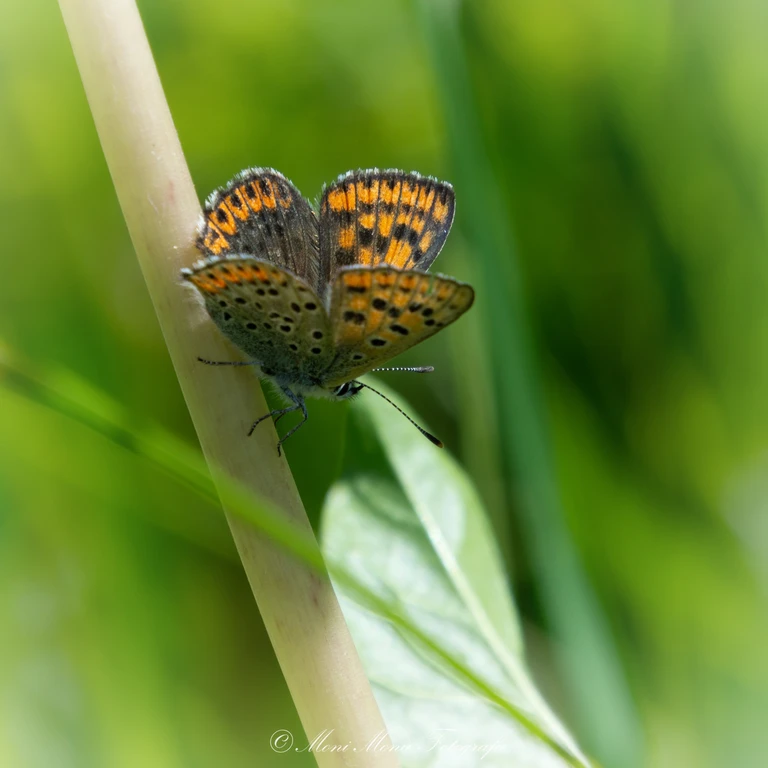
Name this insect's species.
Lycaena tityrus (also Loweia tityrus)
